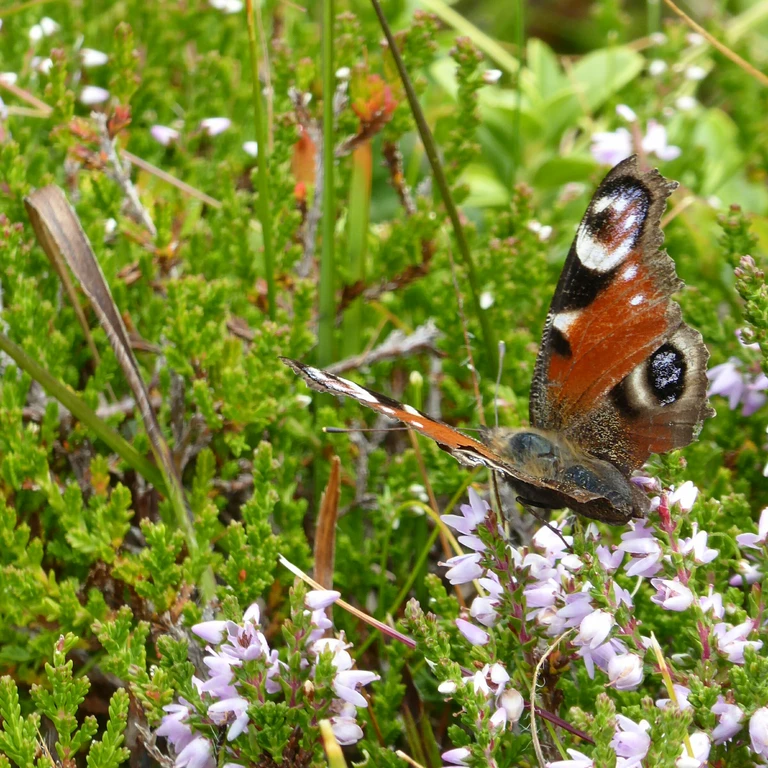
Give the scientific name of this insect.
Aglais io
